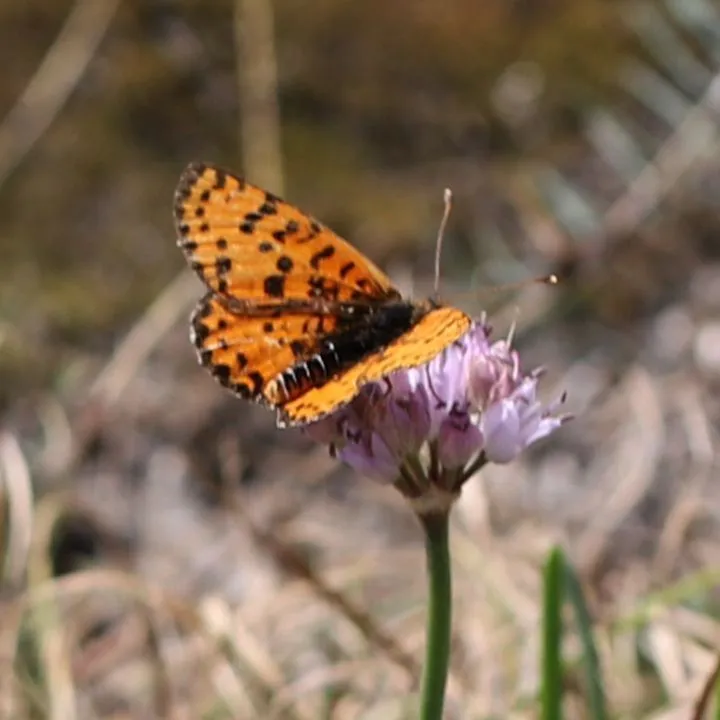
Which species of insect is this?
Melitaea didyma
